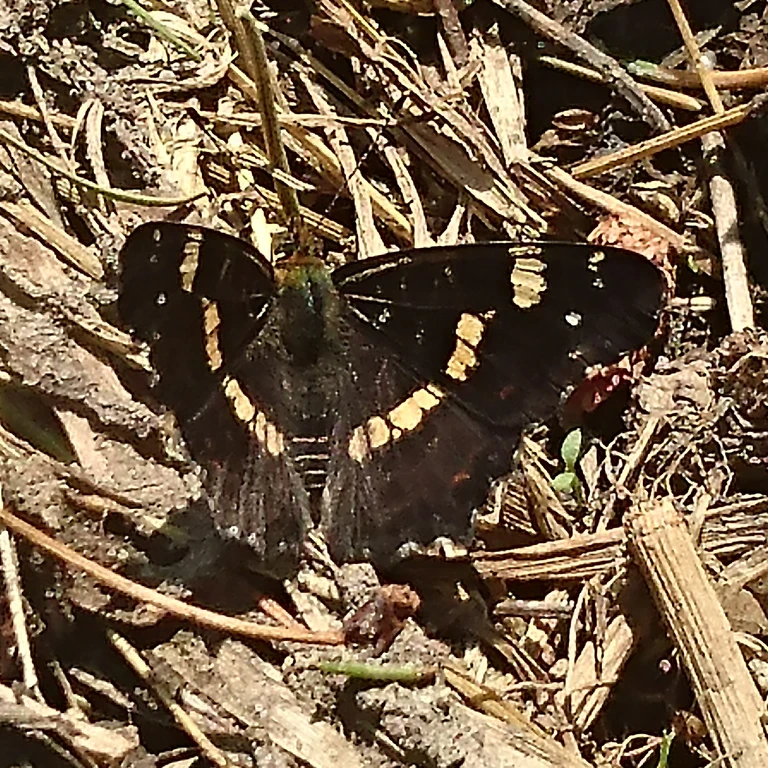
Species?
Araschnia levana
